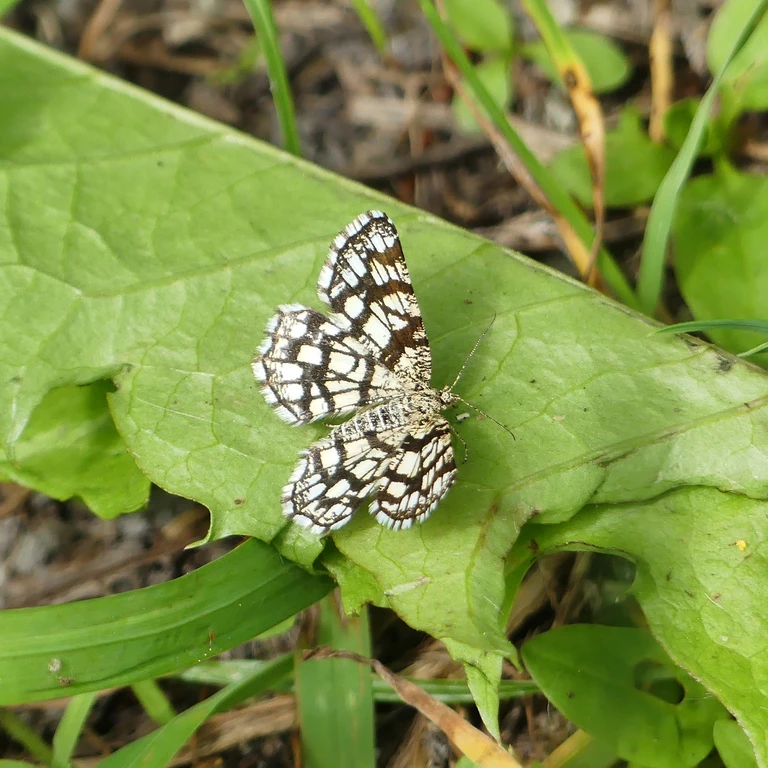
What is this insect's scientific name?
Chiasmia clathrata
